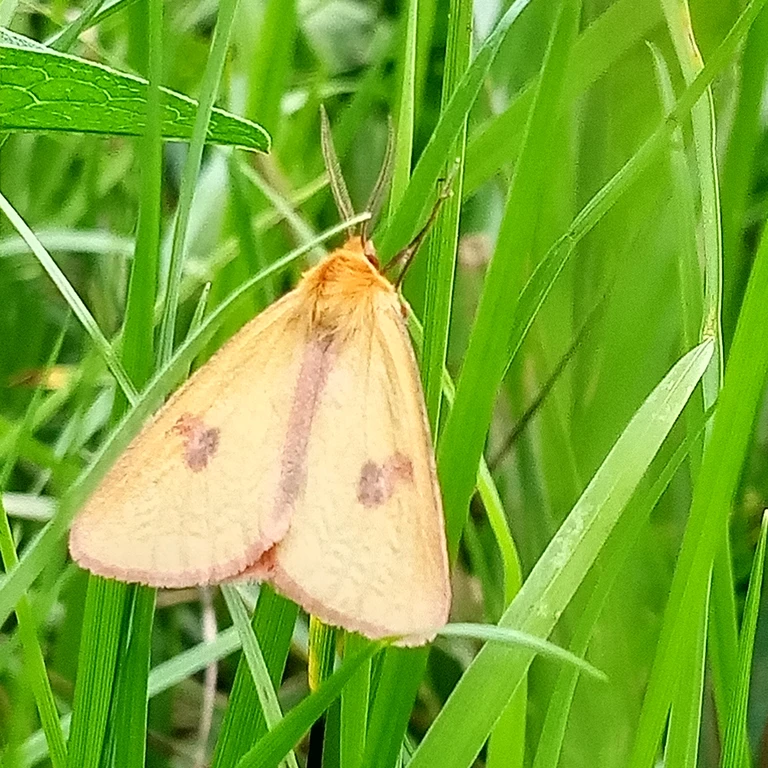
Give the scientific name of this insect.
Diacrisia sannio
